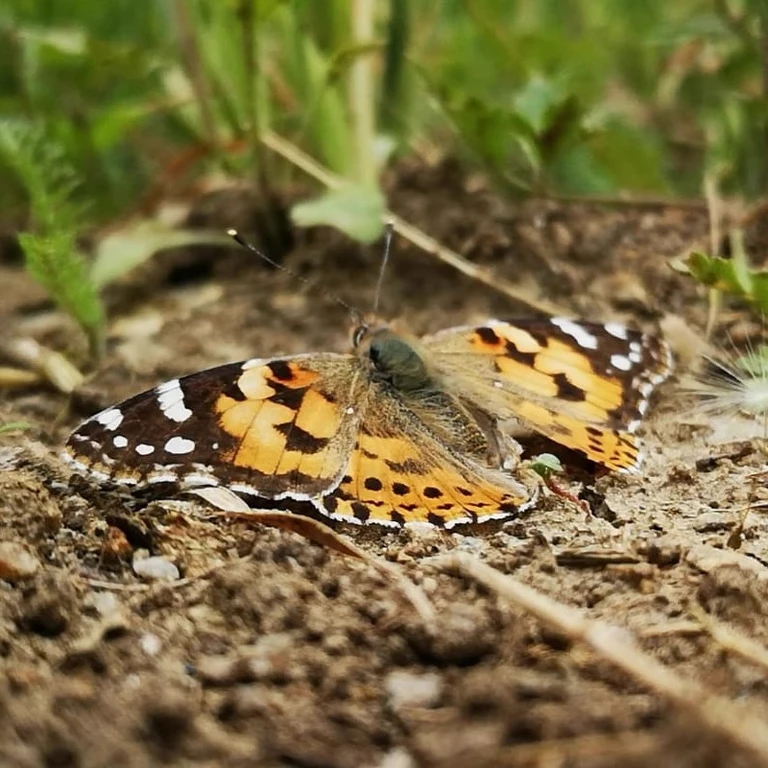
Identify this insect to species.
Vanessa cardui
